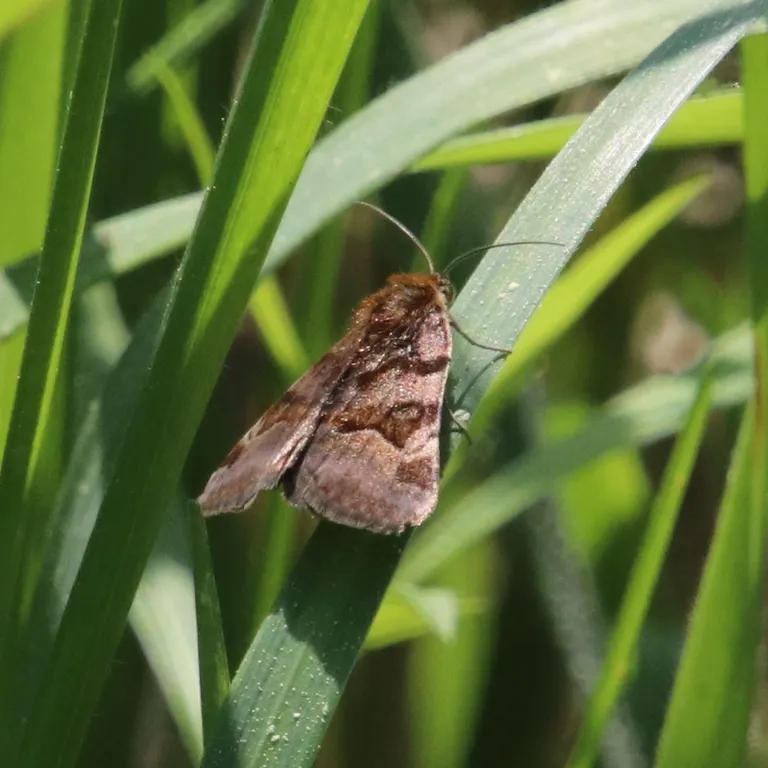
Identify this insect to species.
Euclidia glyphica
